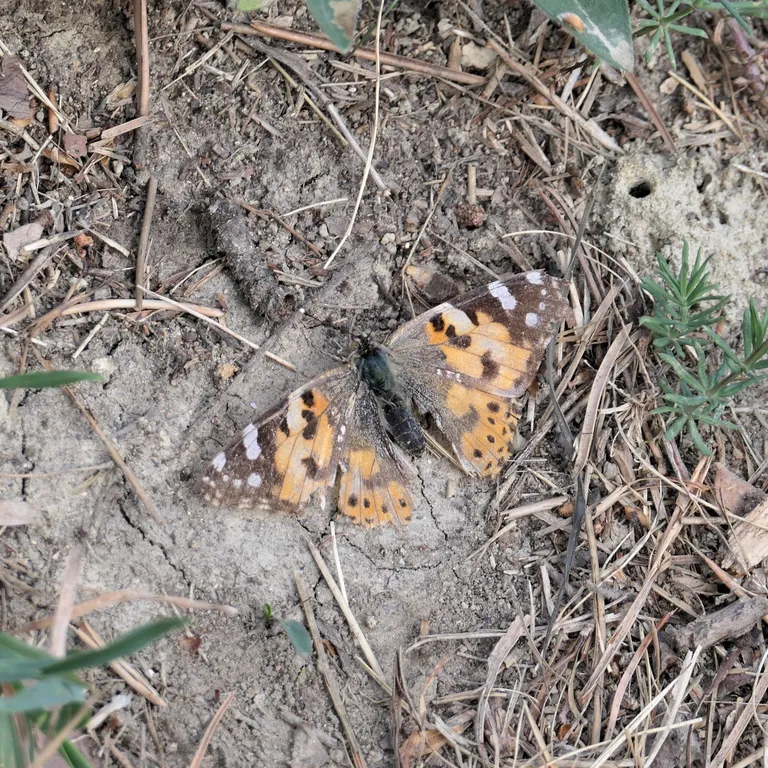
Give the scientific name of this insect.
Vanessa cardui
